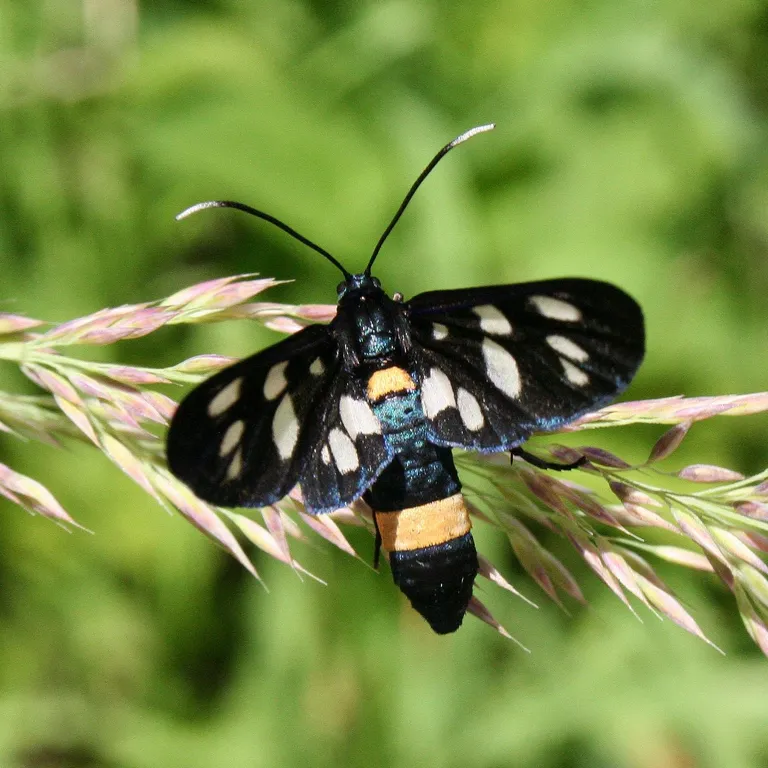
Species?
Amata phegea
